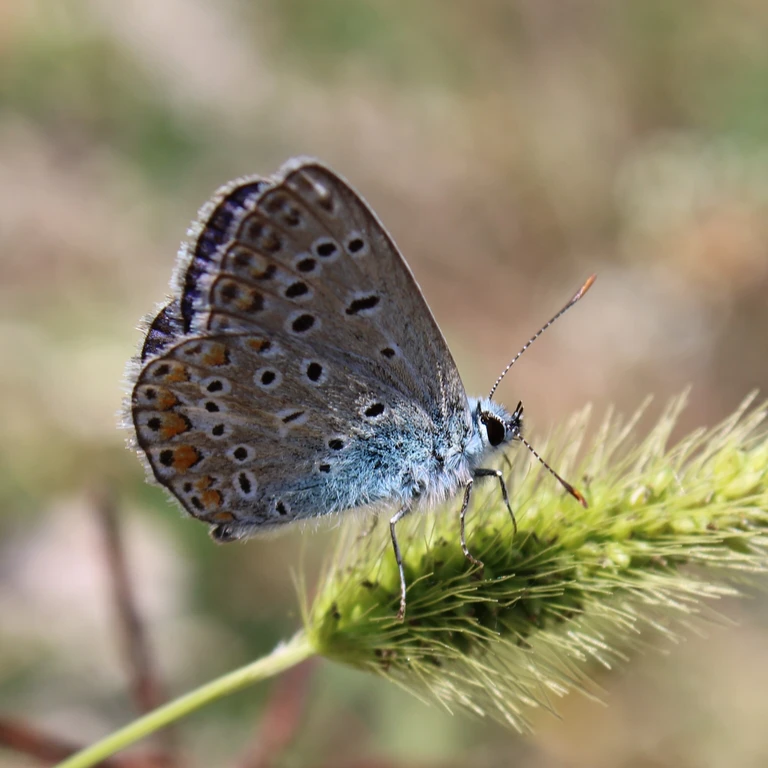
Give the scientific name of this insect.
Polyommatus icarus
